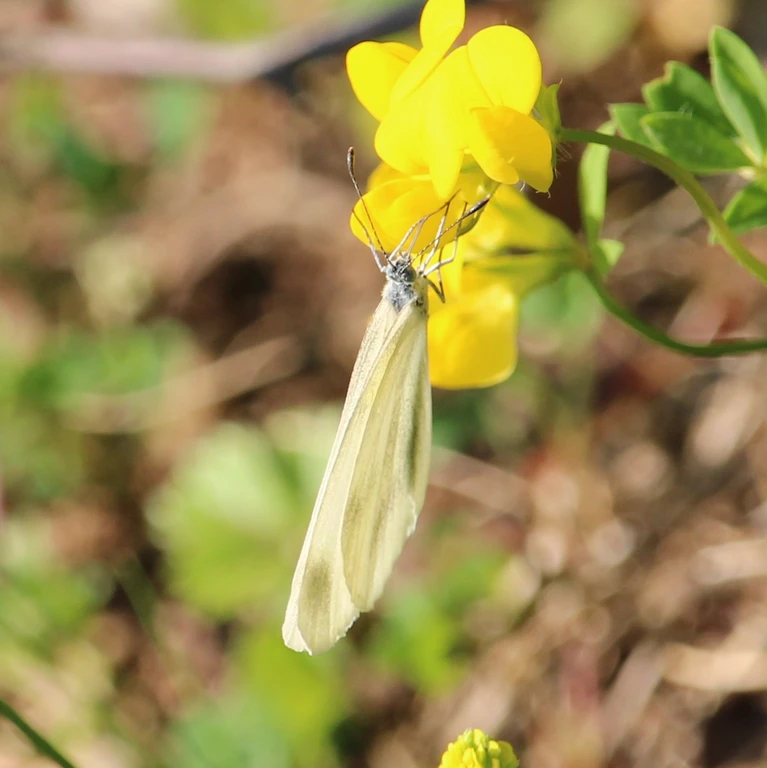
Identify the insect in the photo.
Leptidea sinapis/juvernica
